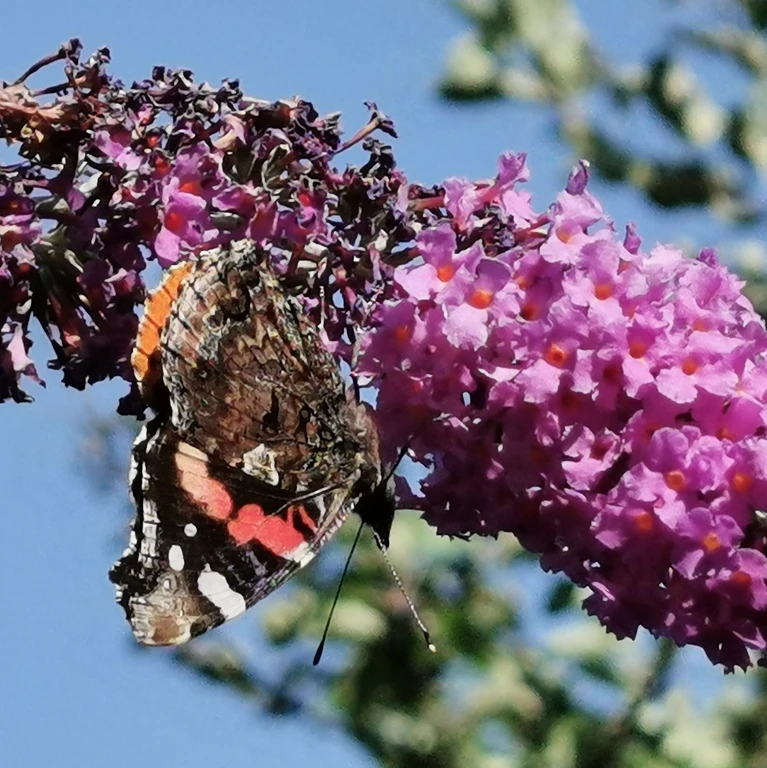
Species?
Vanessa atalanta
